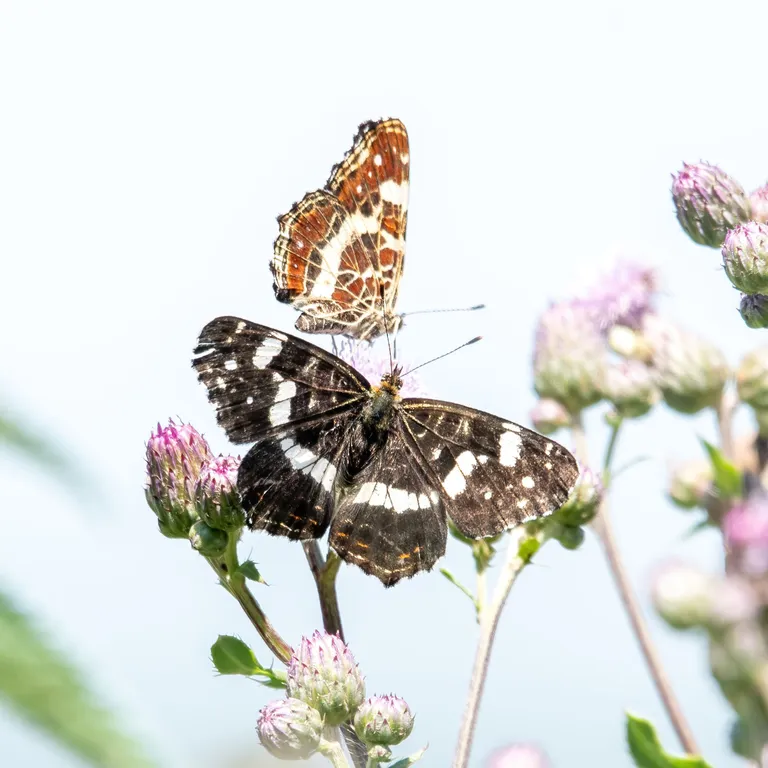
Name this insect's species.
Araschnia levana
